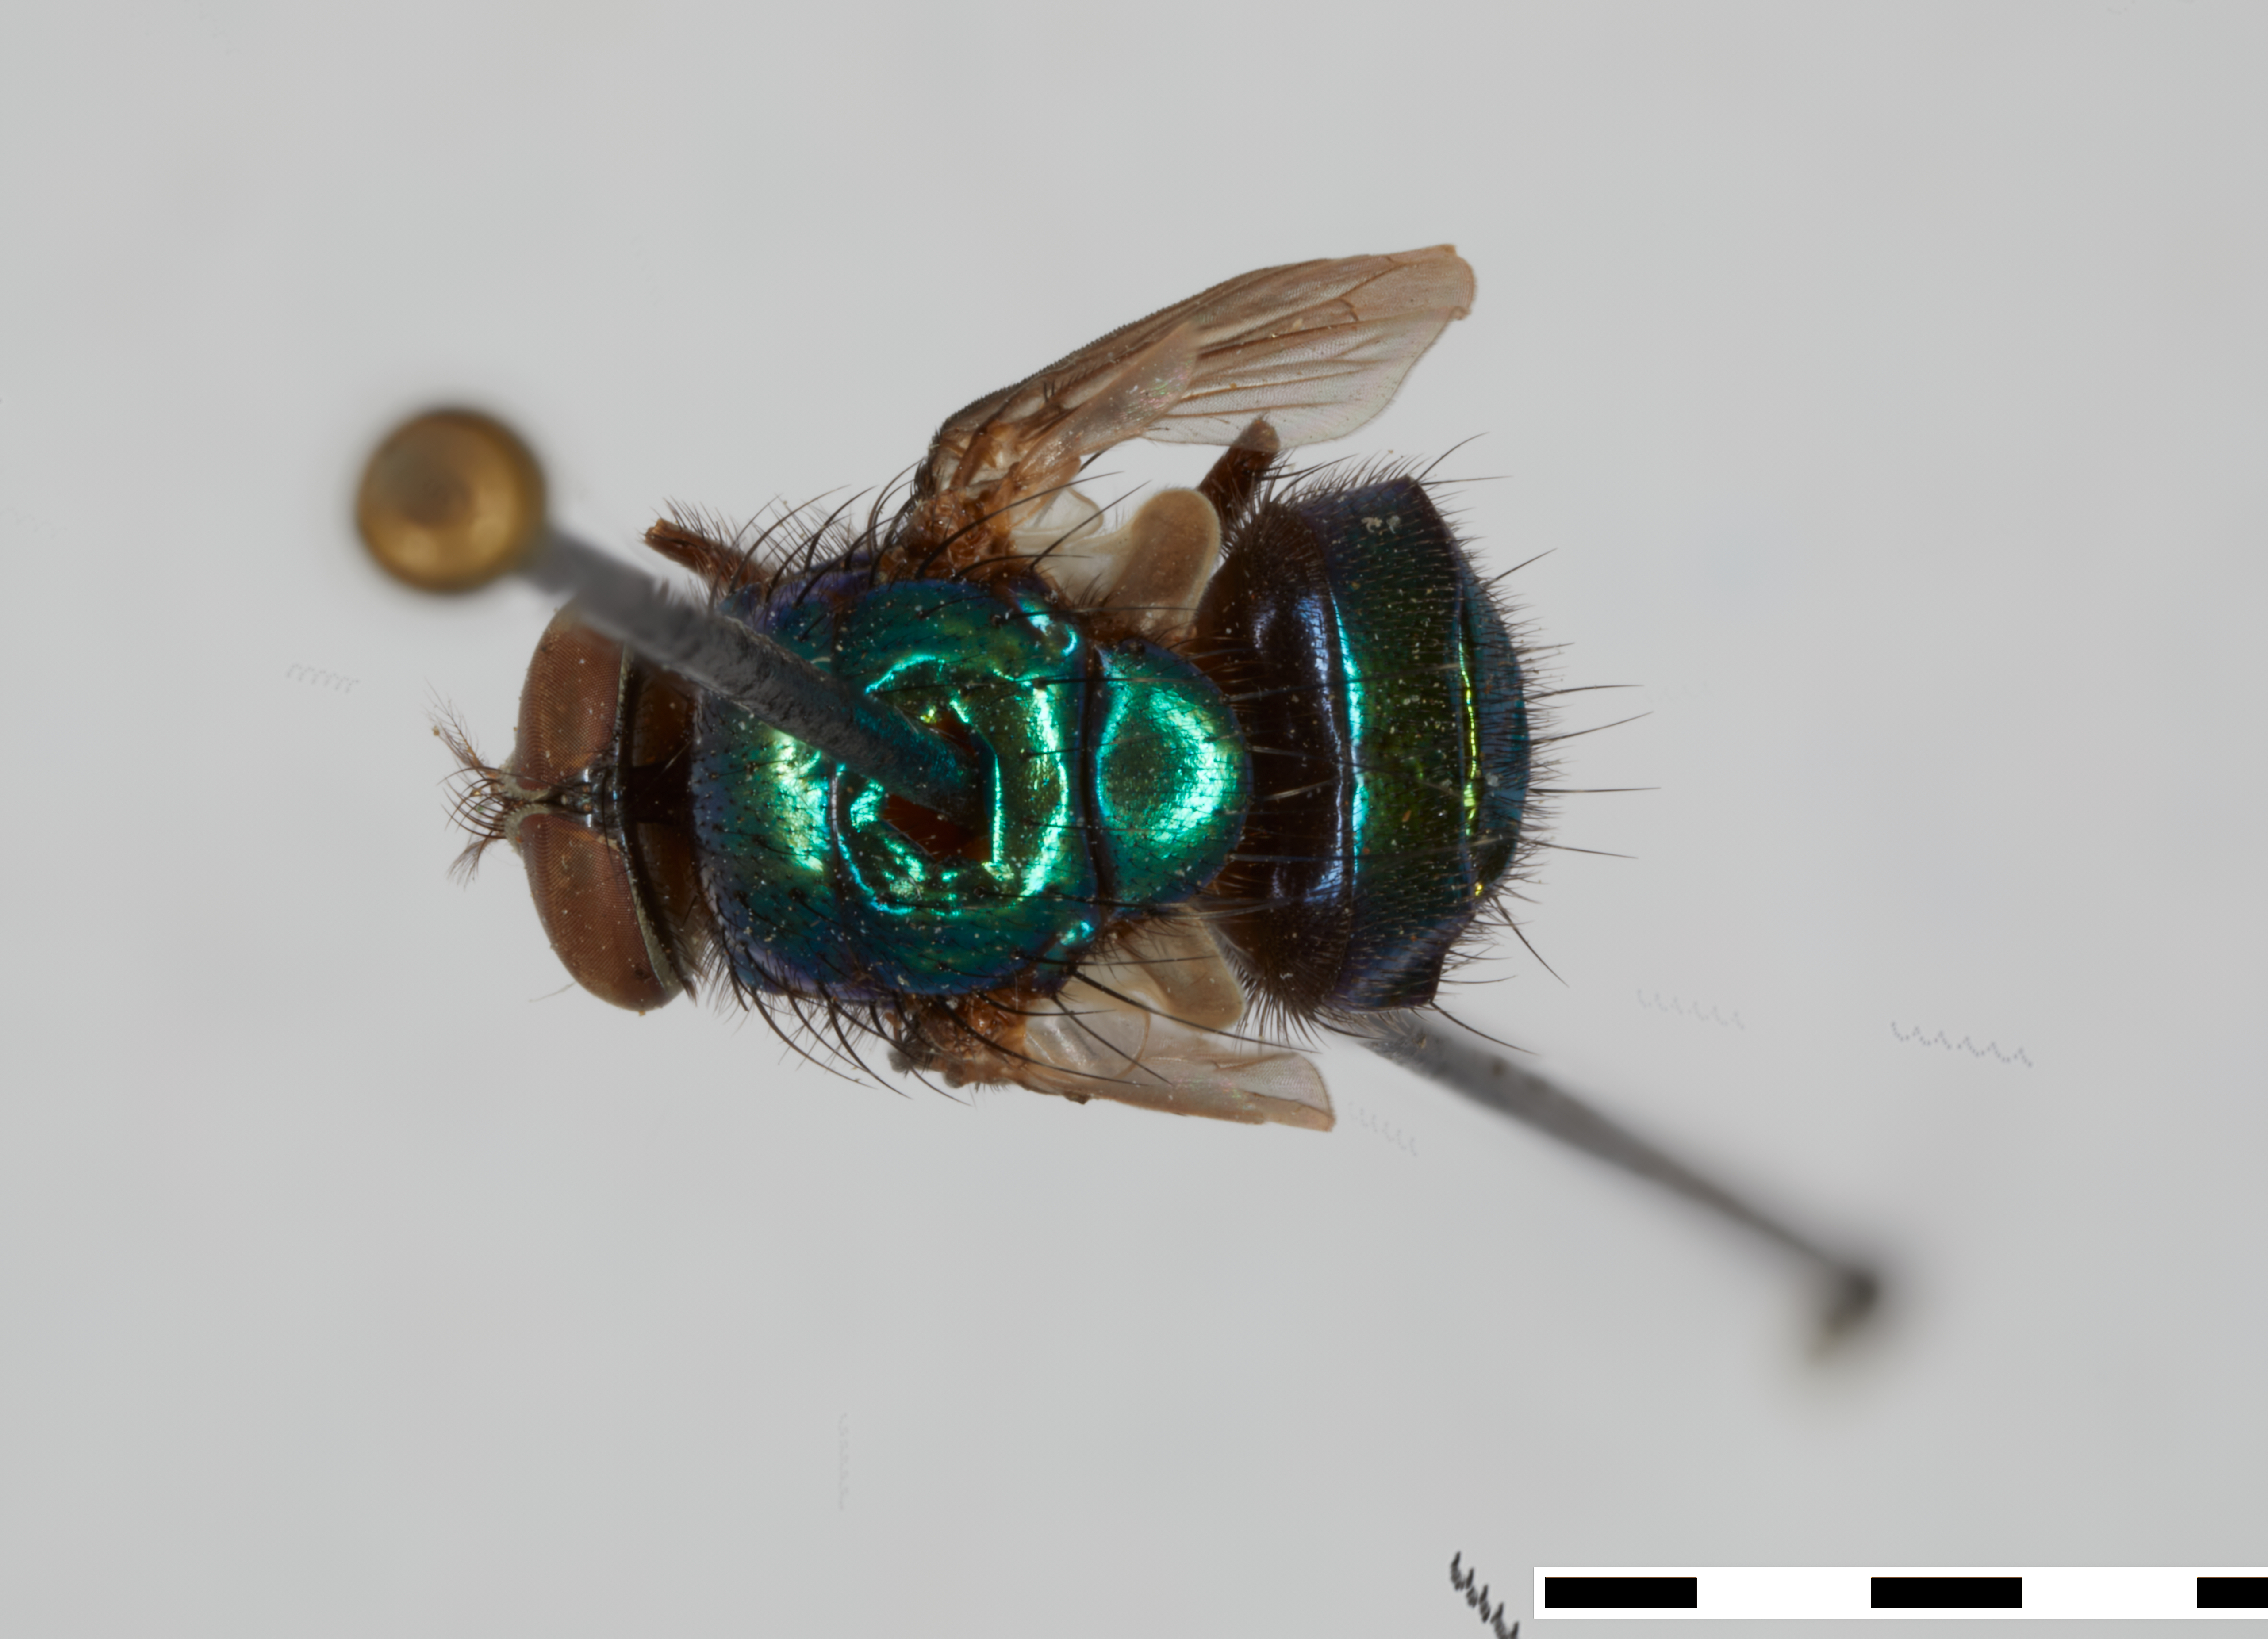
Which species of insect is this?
Phaenicia mera (also Lucilia mera)
